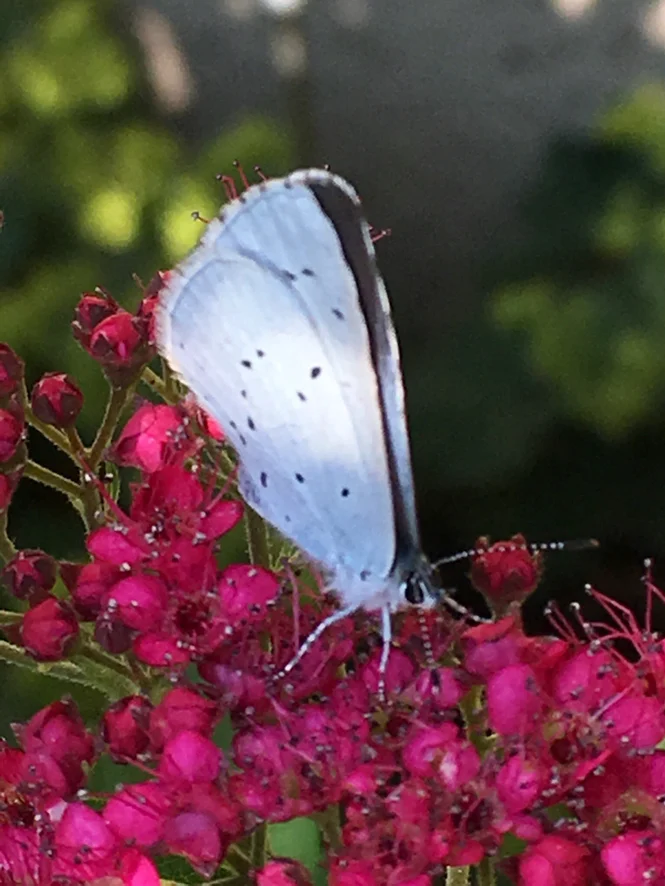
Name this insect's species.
Celastrina argiolus
